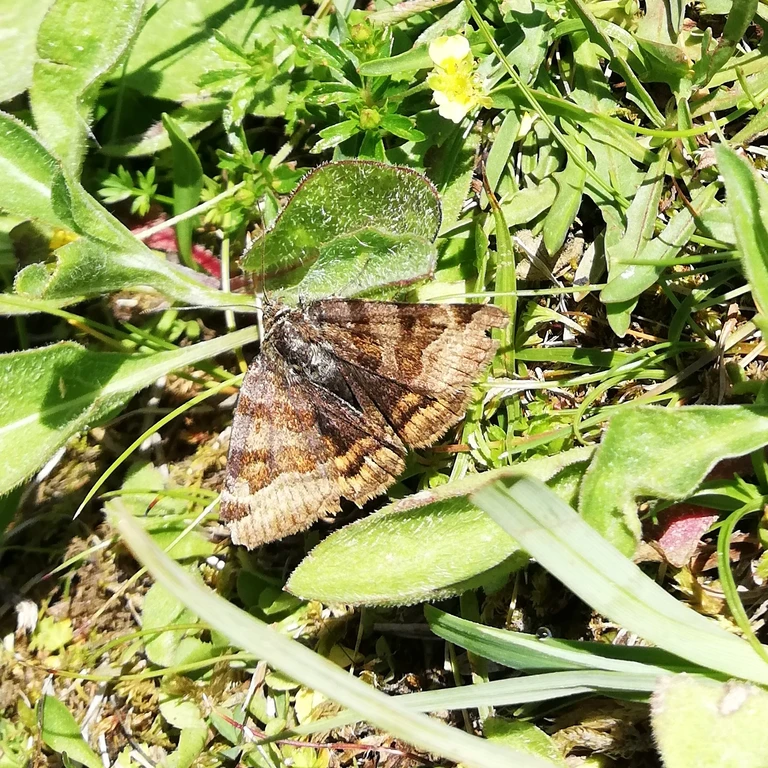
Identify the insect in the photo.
Euclidia glyphica
